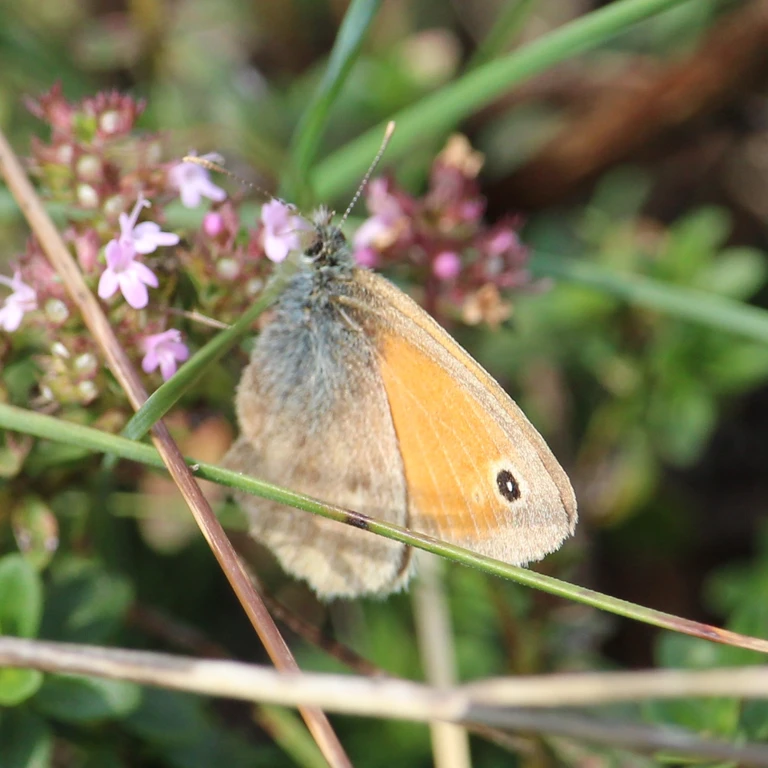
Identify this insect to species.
Coenonympha pamphilus
